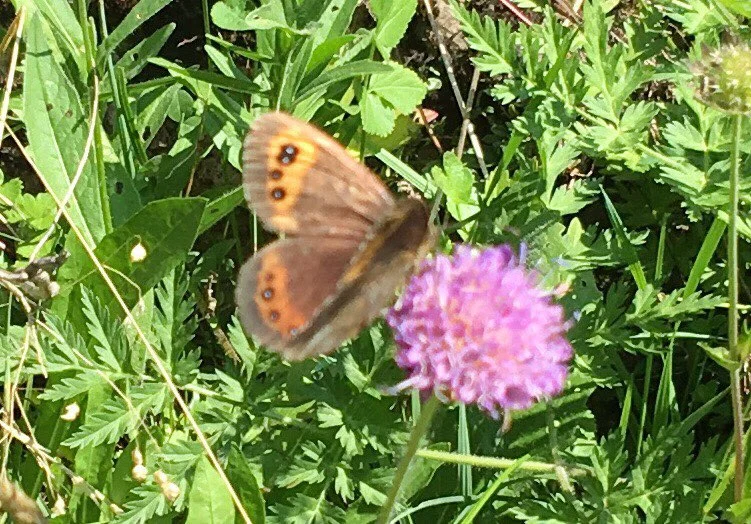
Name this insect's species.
Erebia aethiops
